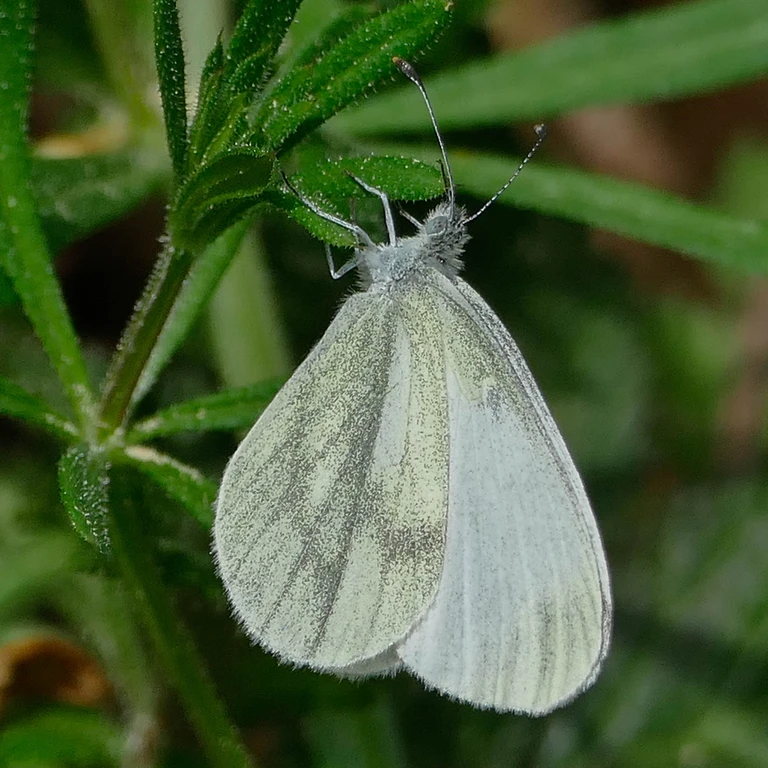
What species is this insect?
Leptidea sinapis/juvernica
